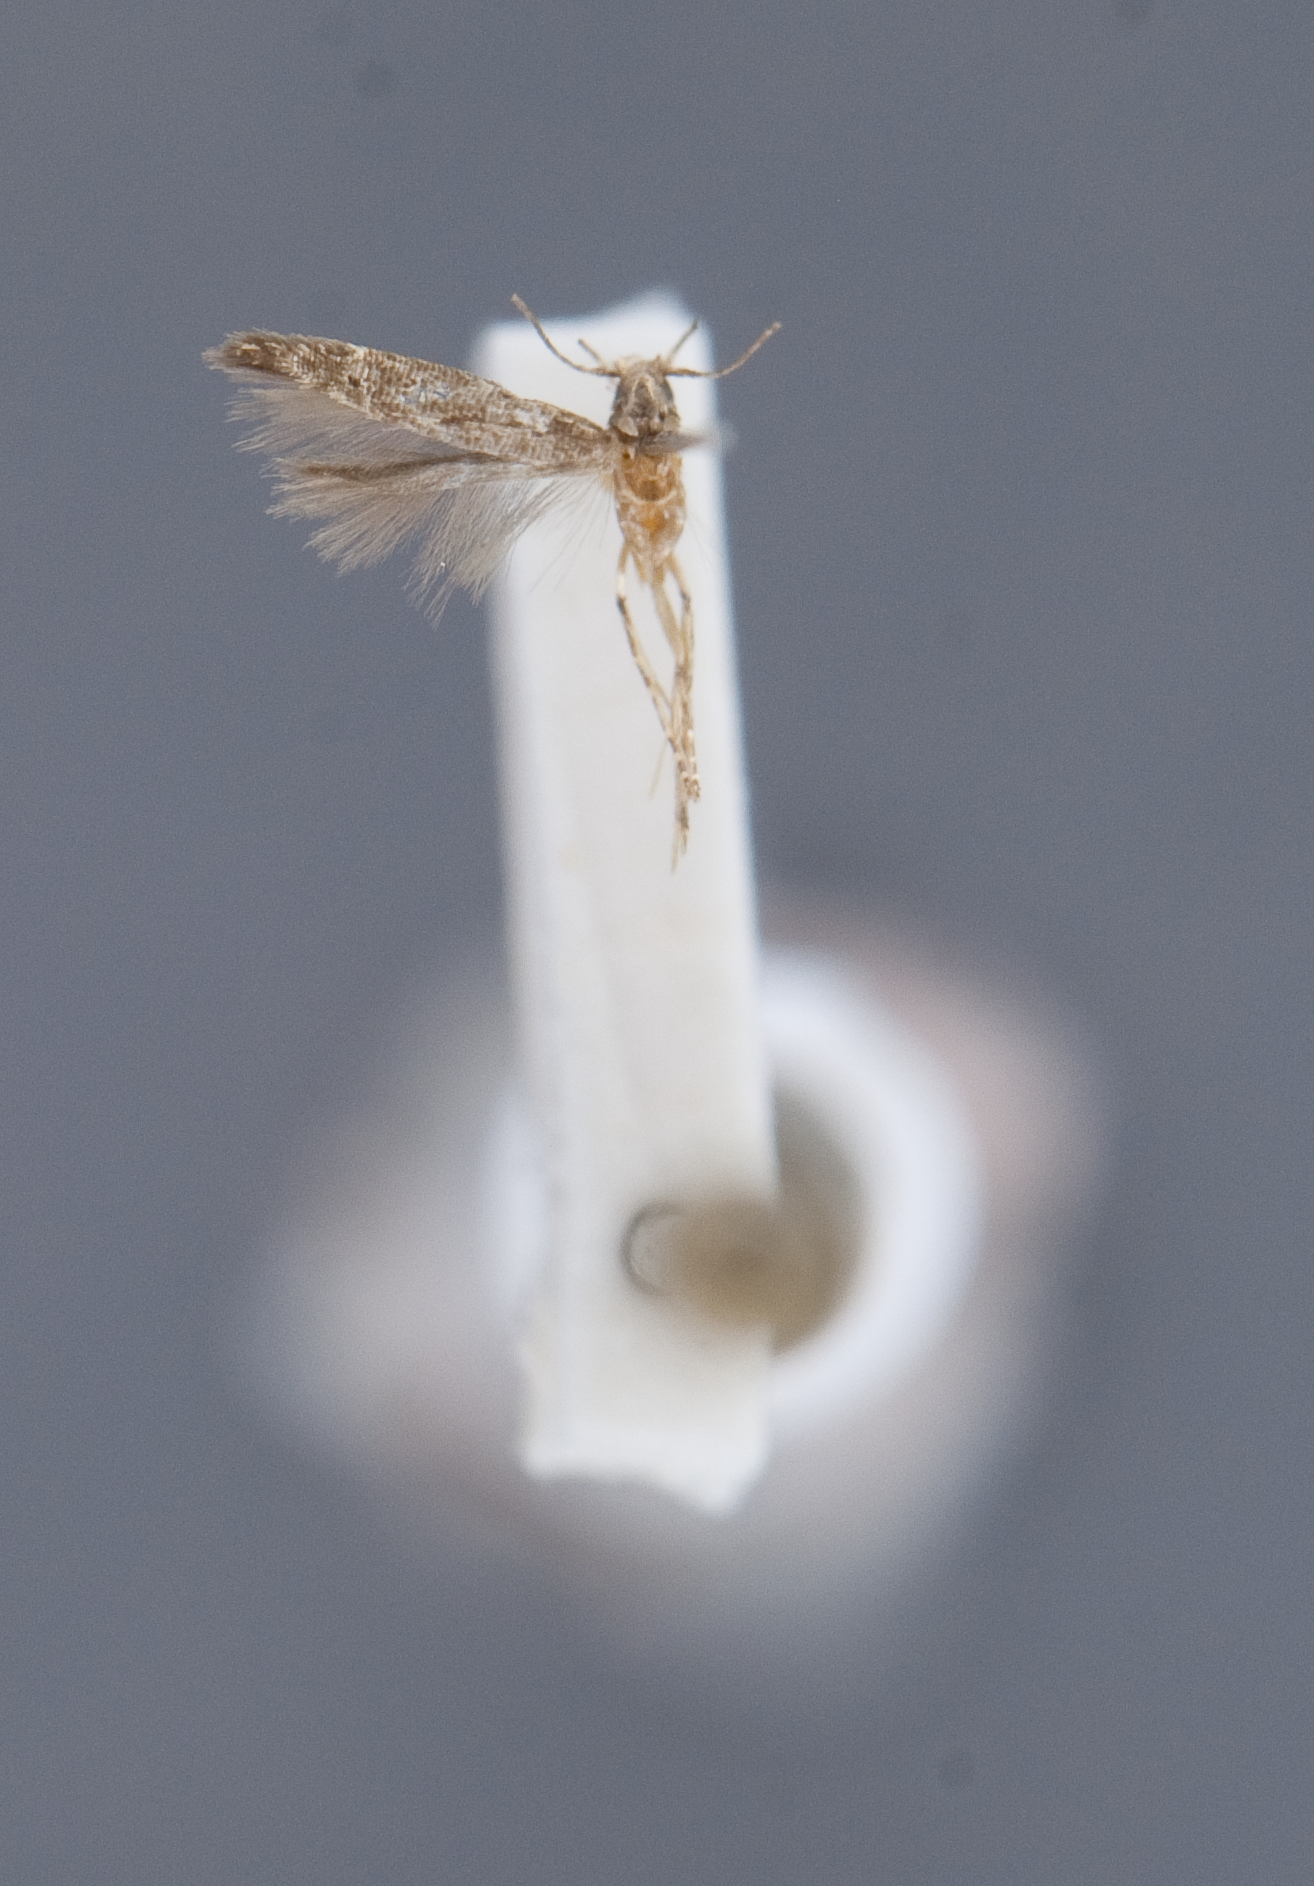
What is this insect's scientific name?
Pityocona attenuata
